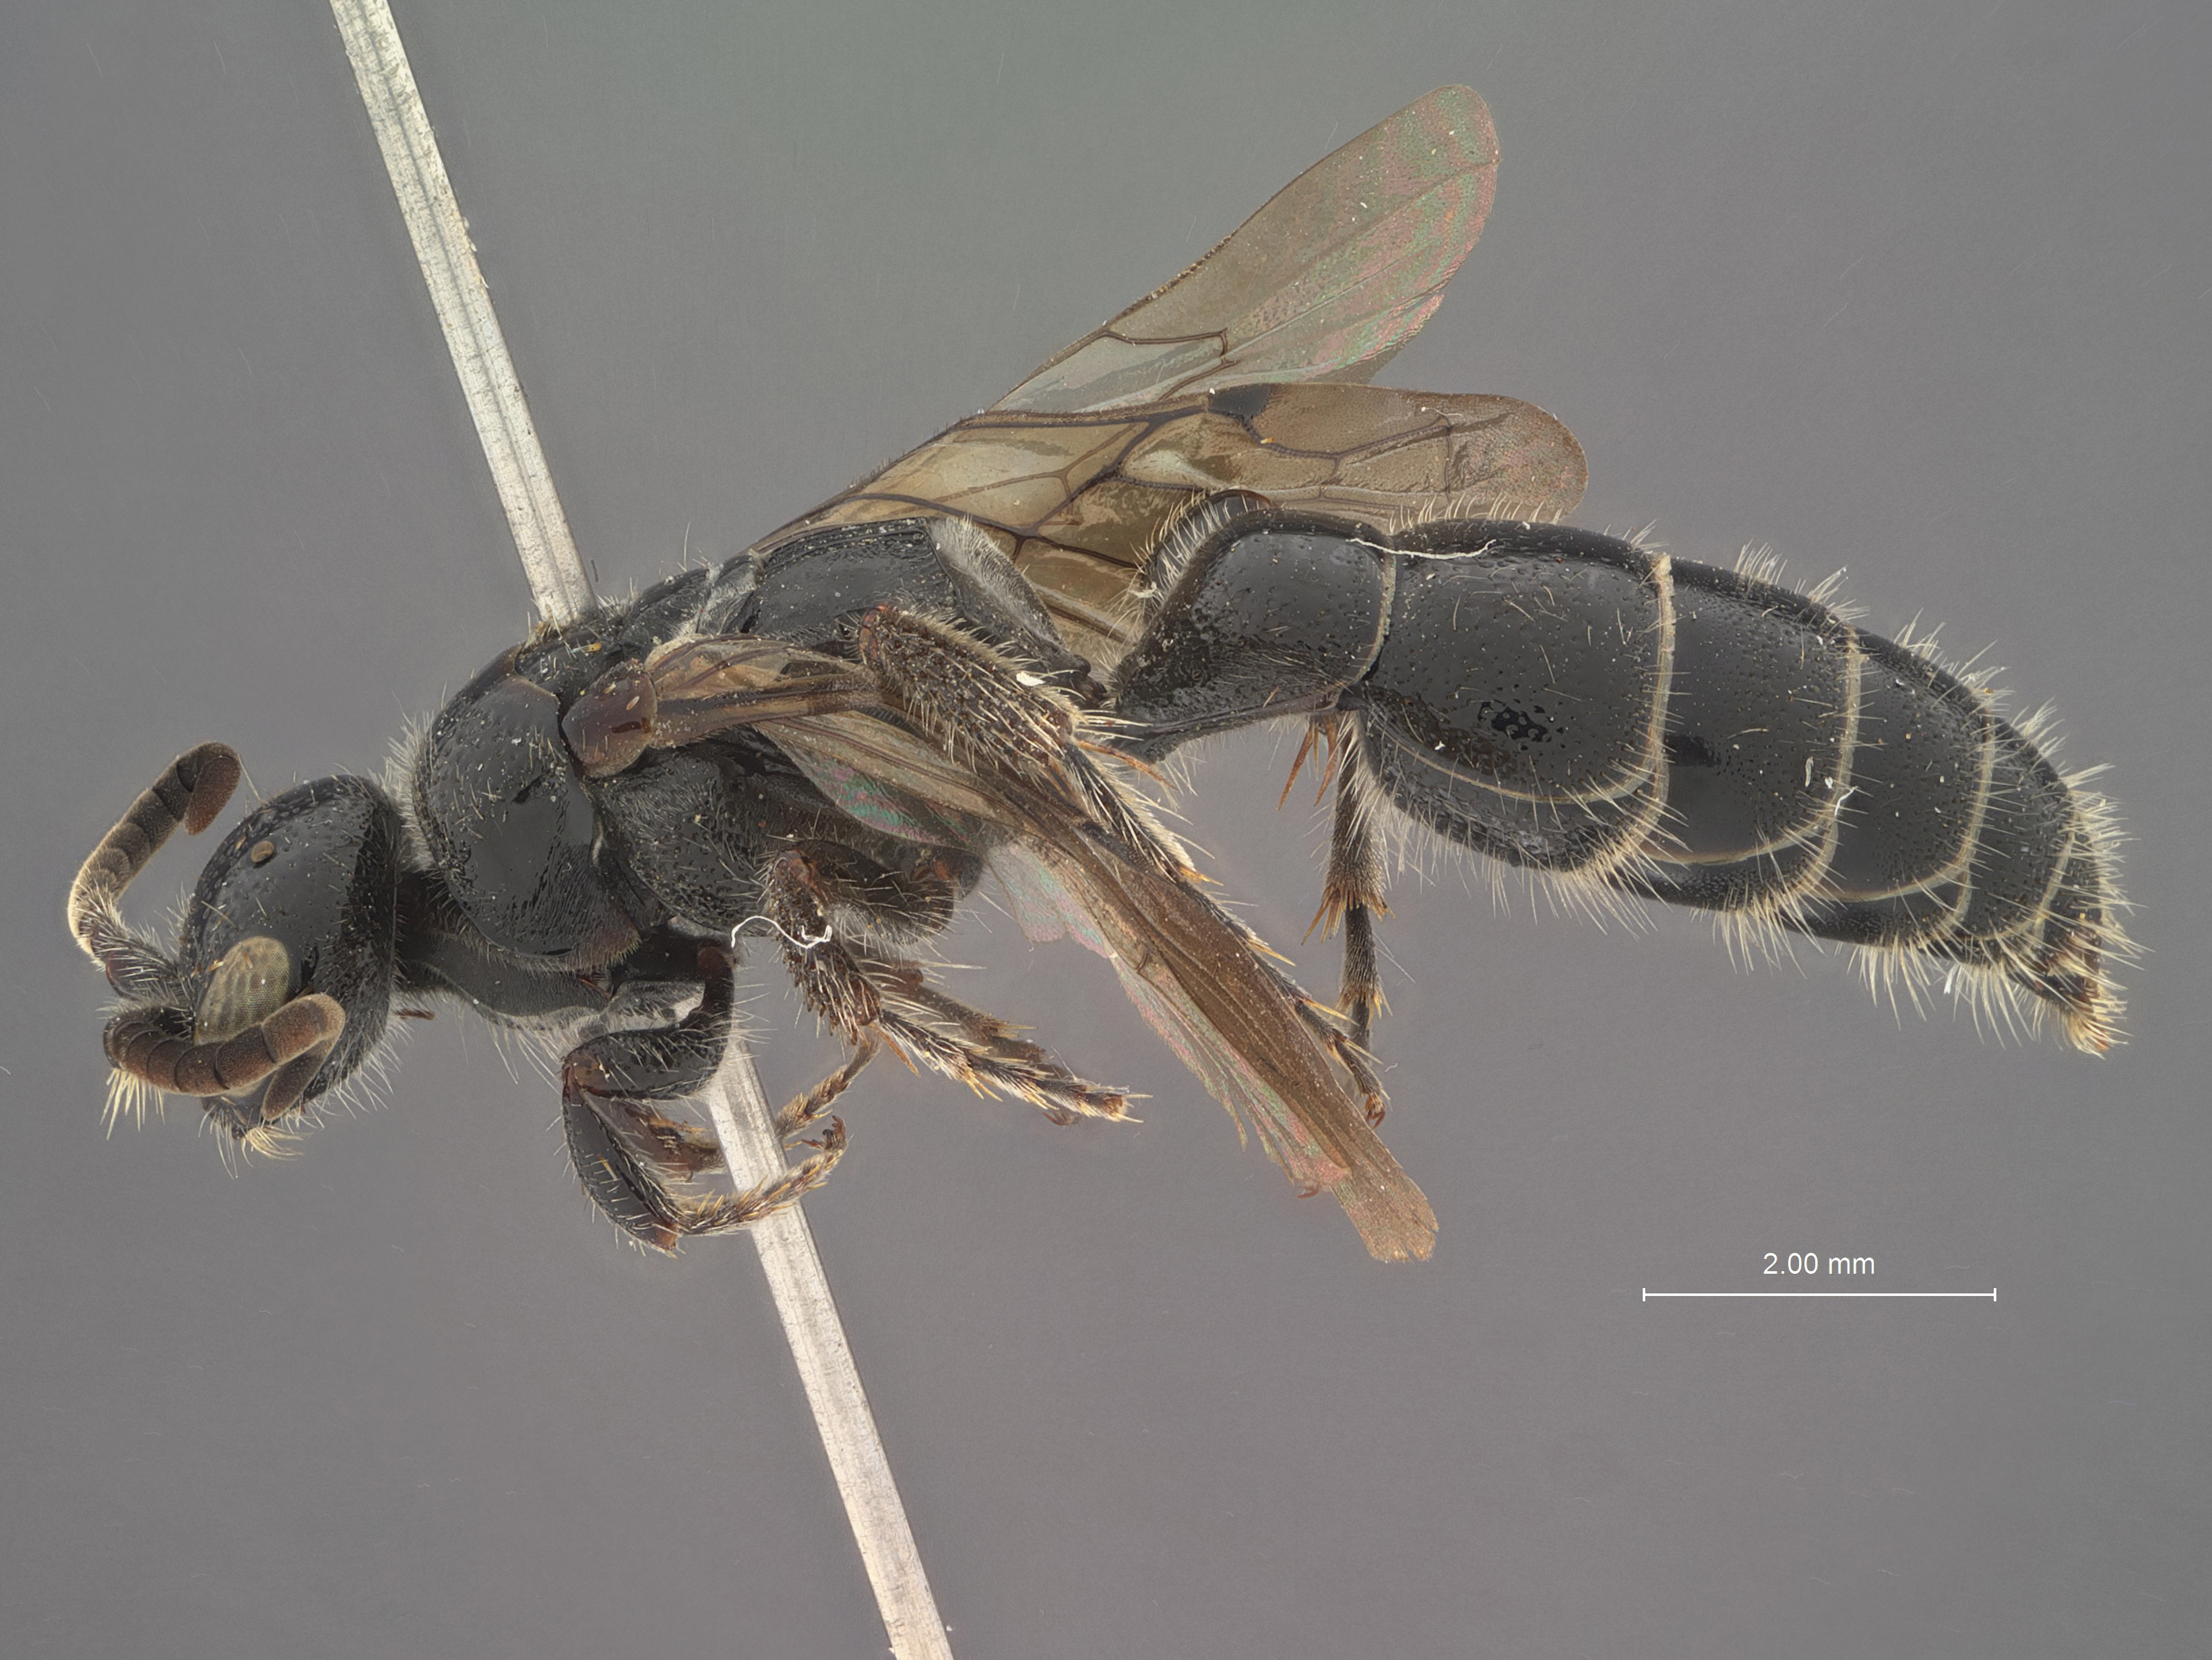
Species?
Tiphia rufomandibulata
